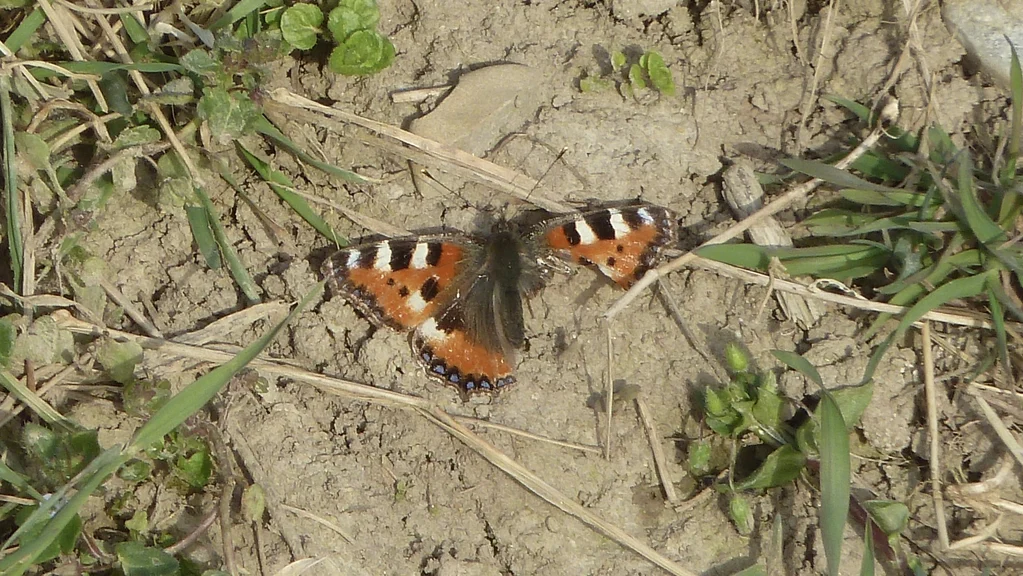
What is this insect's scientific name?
Aglais urticae
